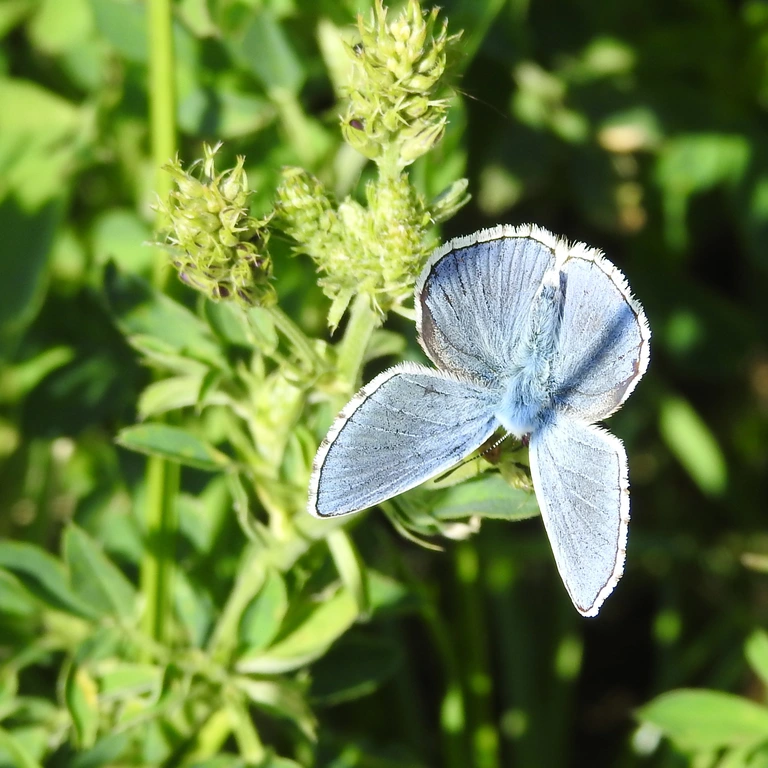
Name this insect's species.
Lysandra bellargus
